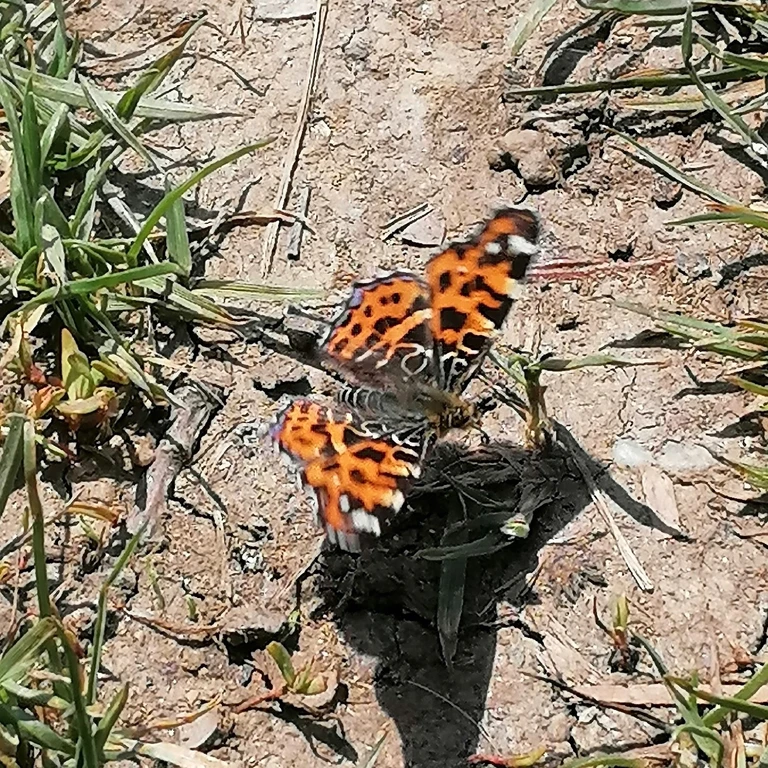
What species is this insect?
Araschnia levana
